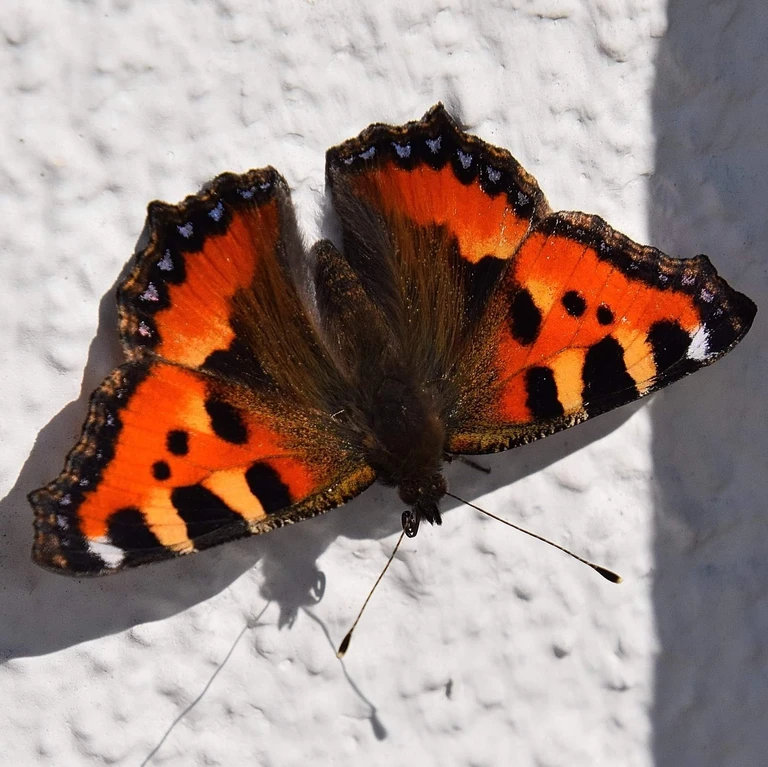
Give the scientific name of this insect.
Aglais urticae
